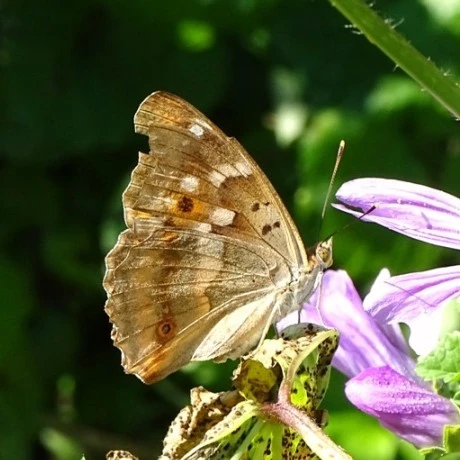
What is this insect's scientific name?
Apatura ilia
